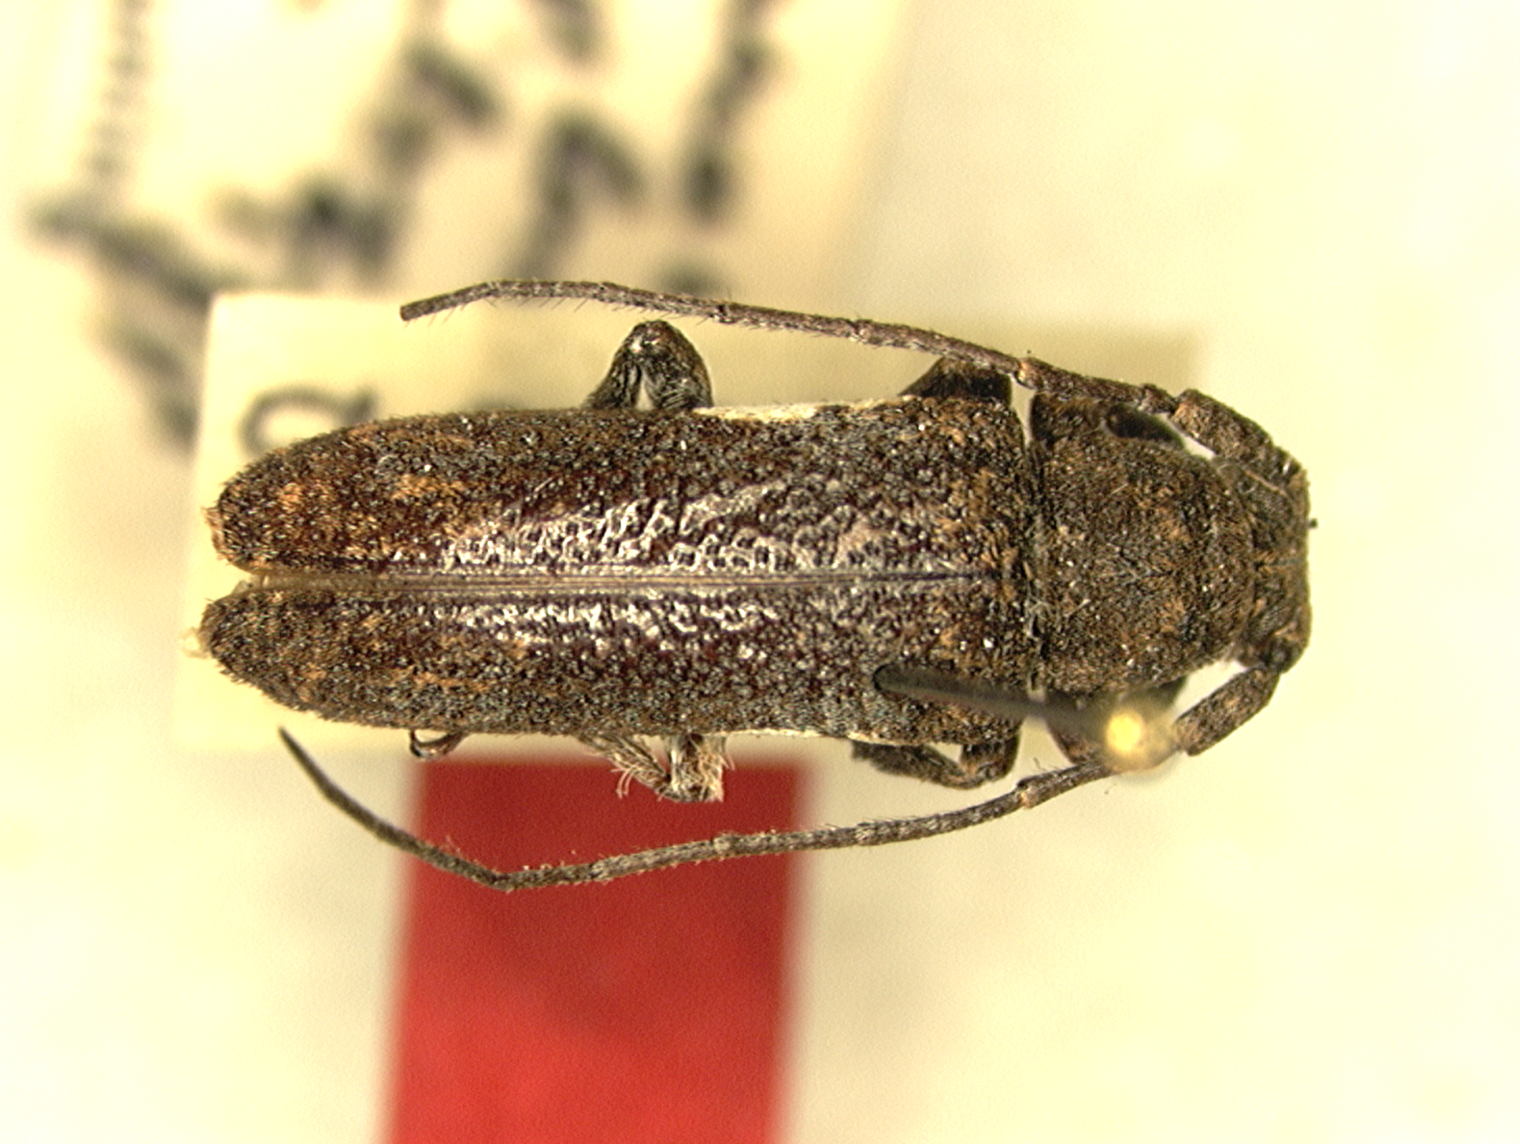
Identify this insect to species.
Paranaches simplex
